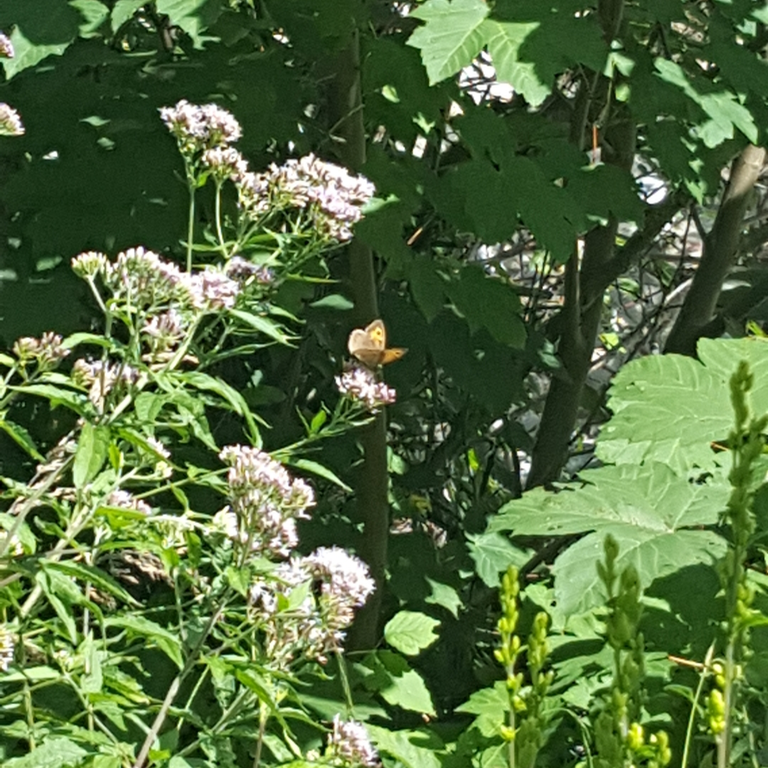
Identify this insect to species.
Maniola jurtina
